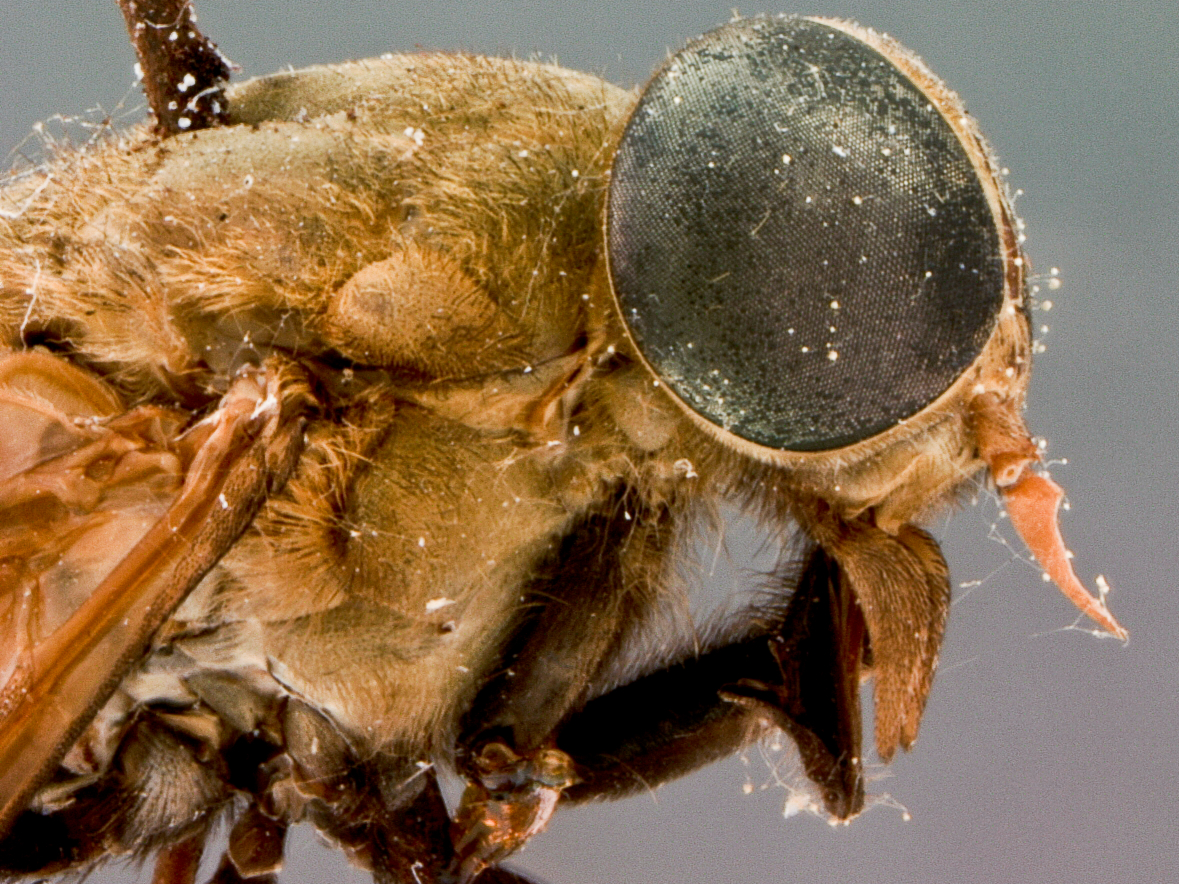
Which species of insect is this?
Tabanus thurmani
